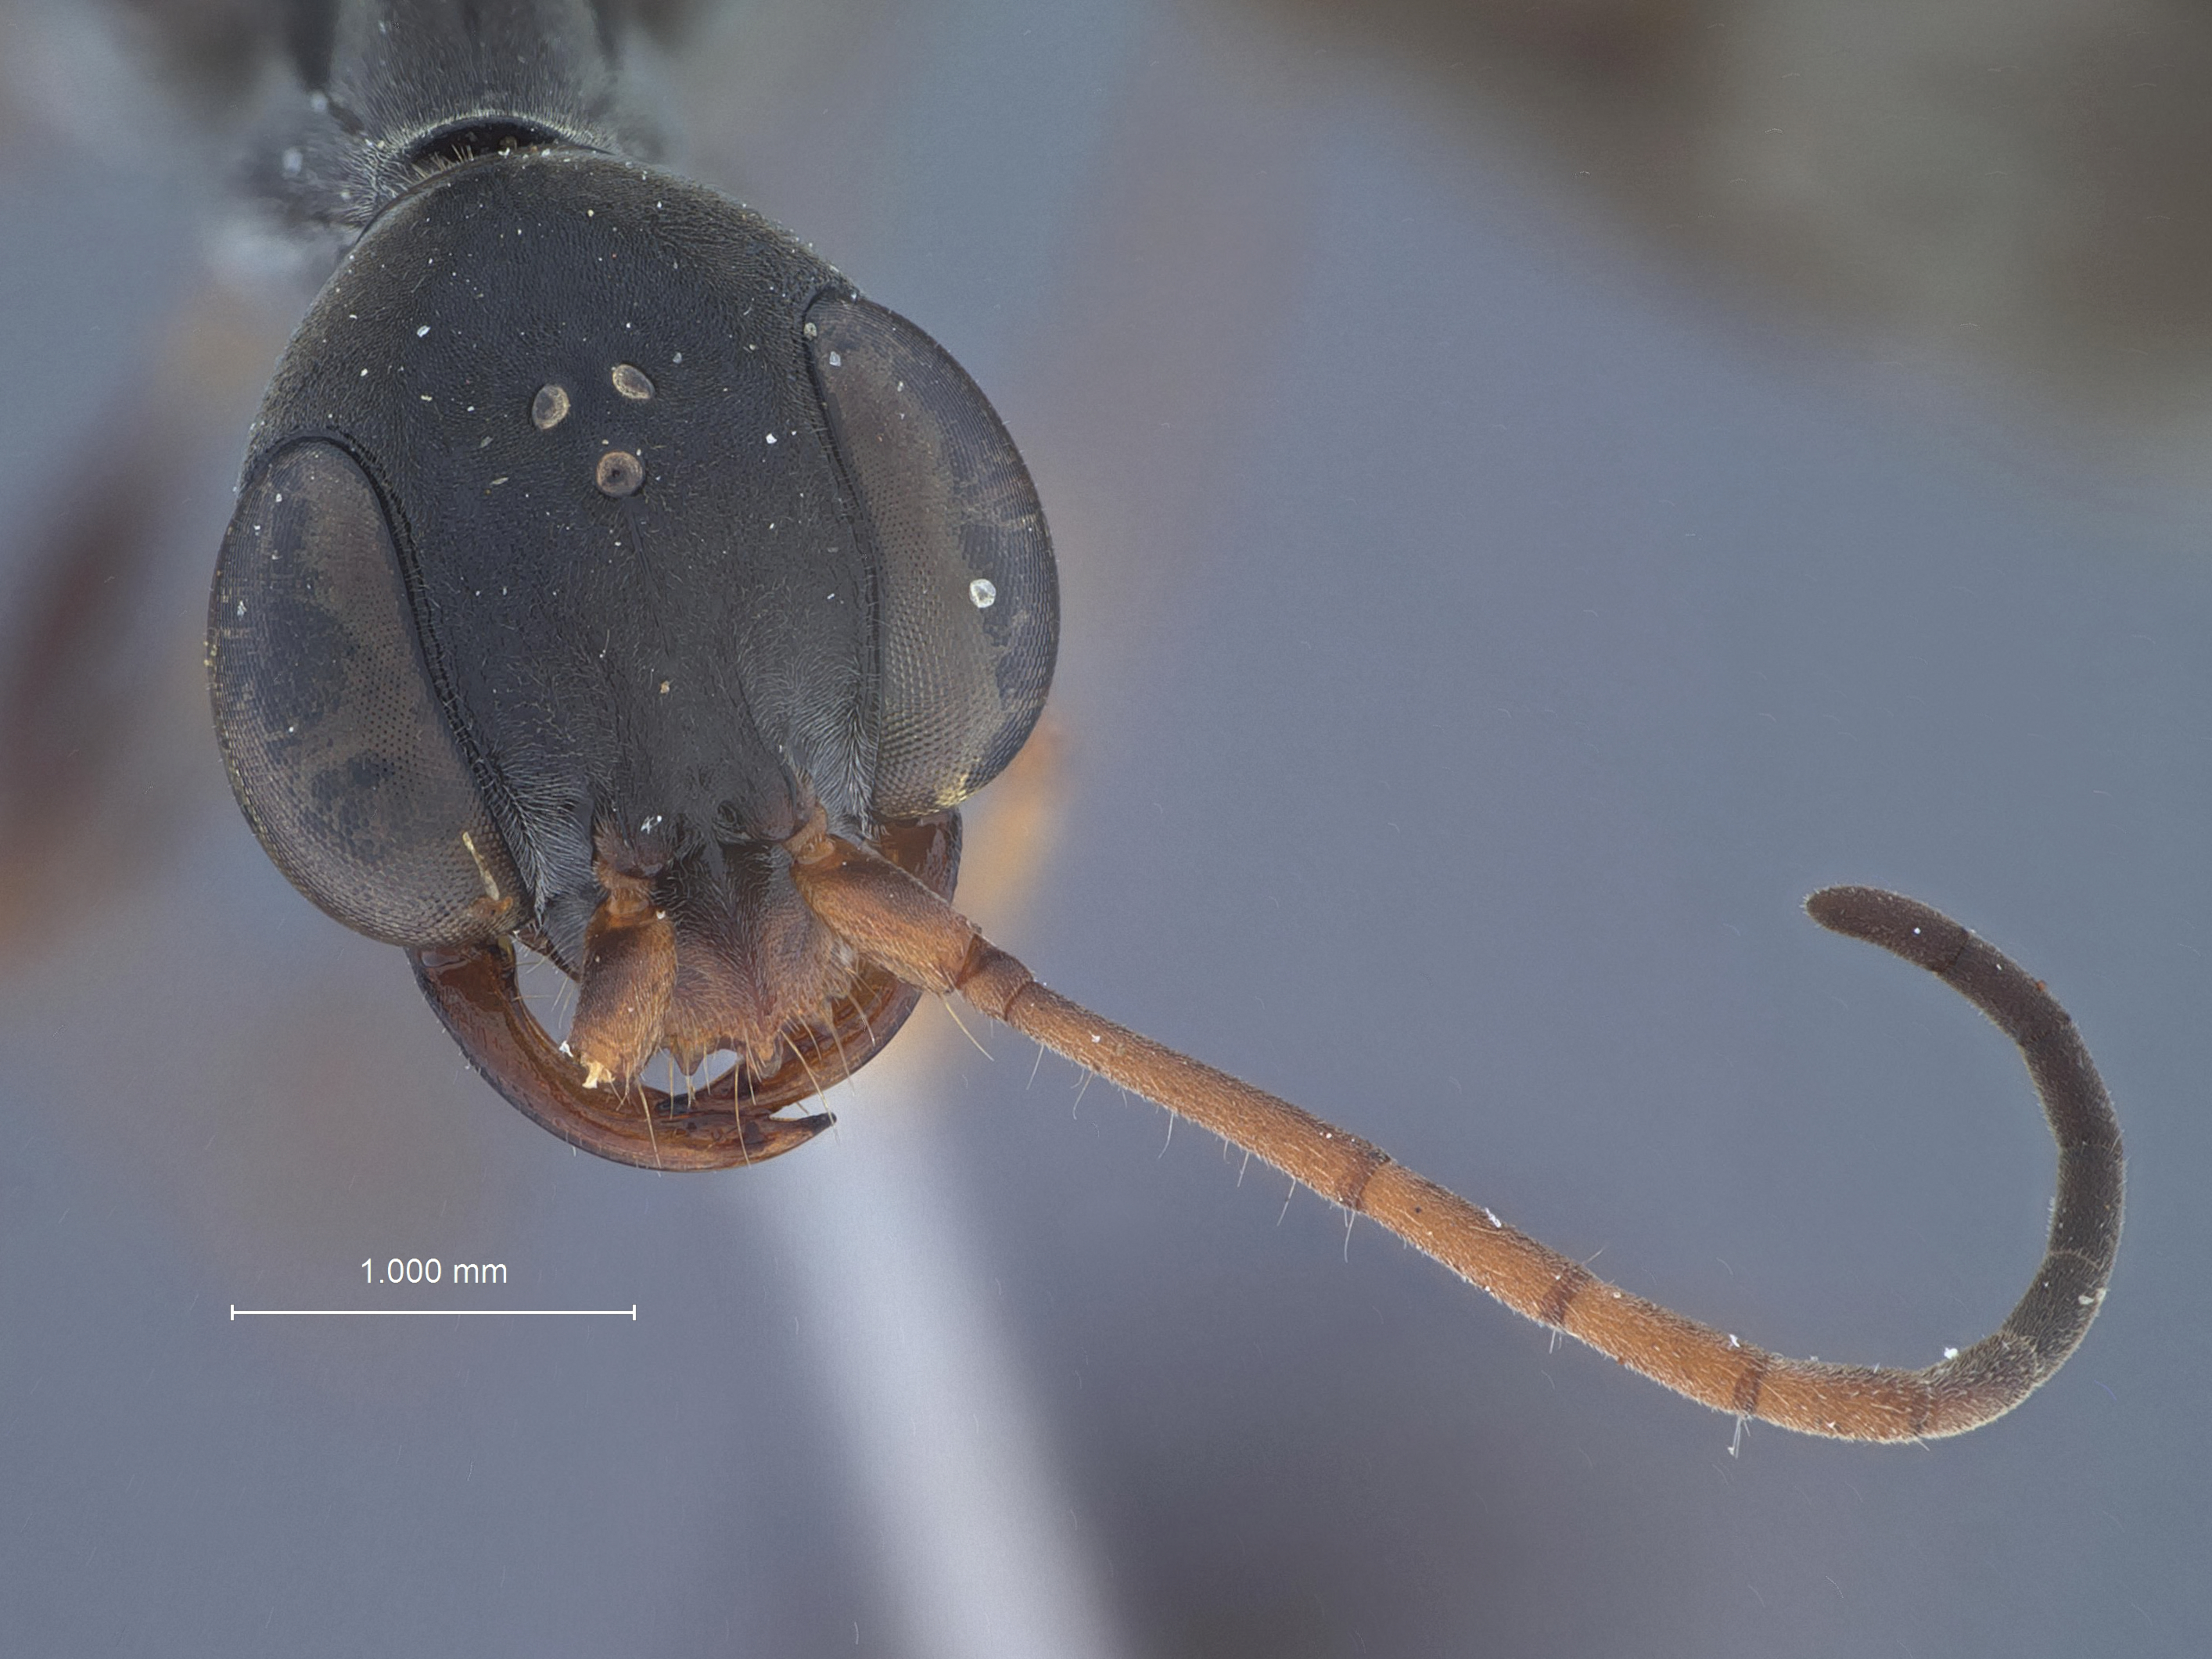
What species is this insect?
Ampulex bidenticollis
